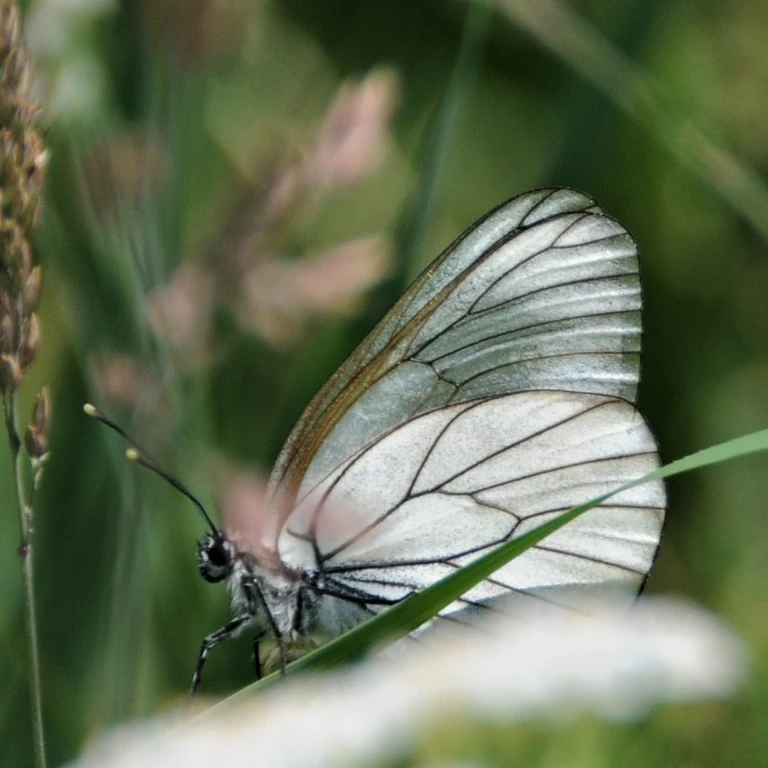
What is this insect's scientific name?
Aporia crataegi
